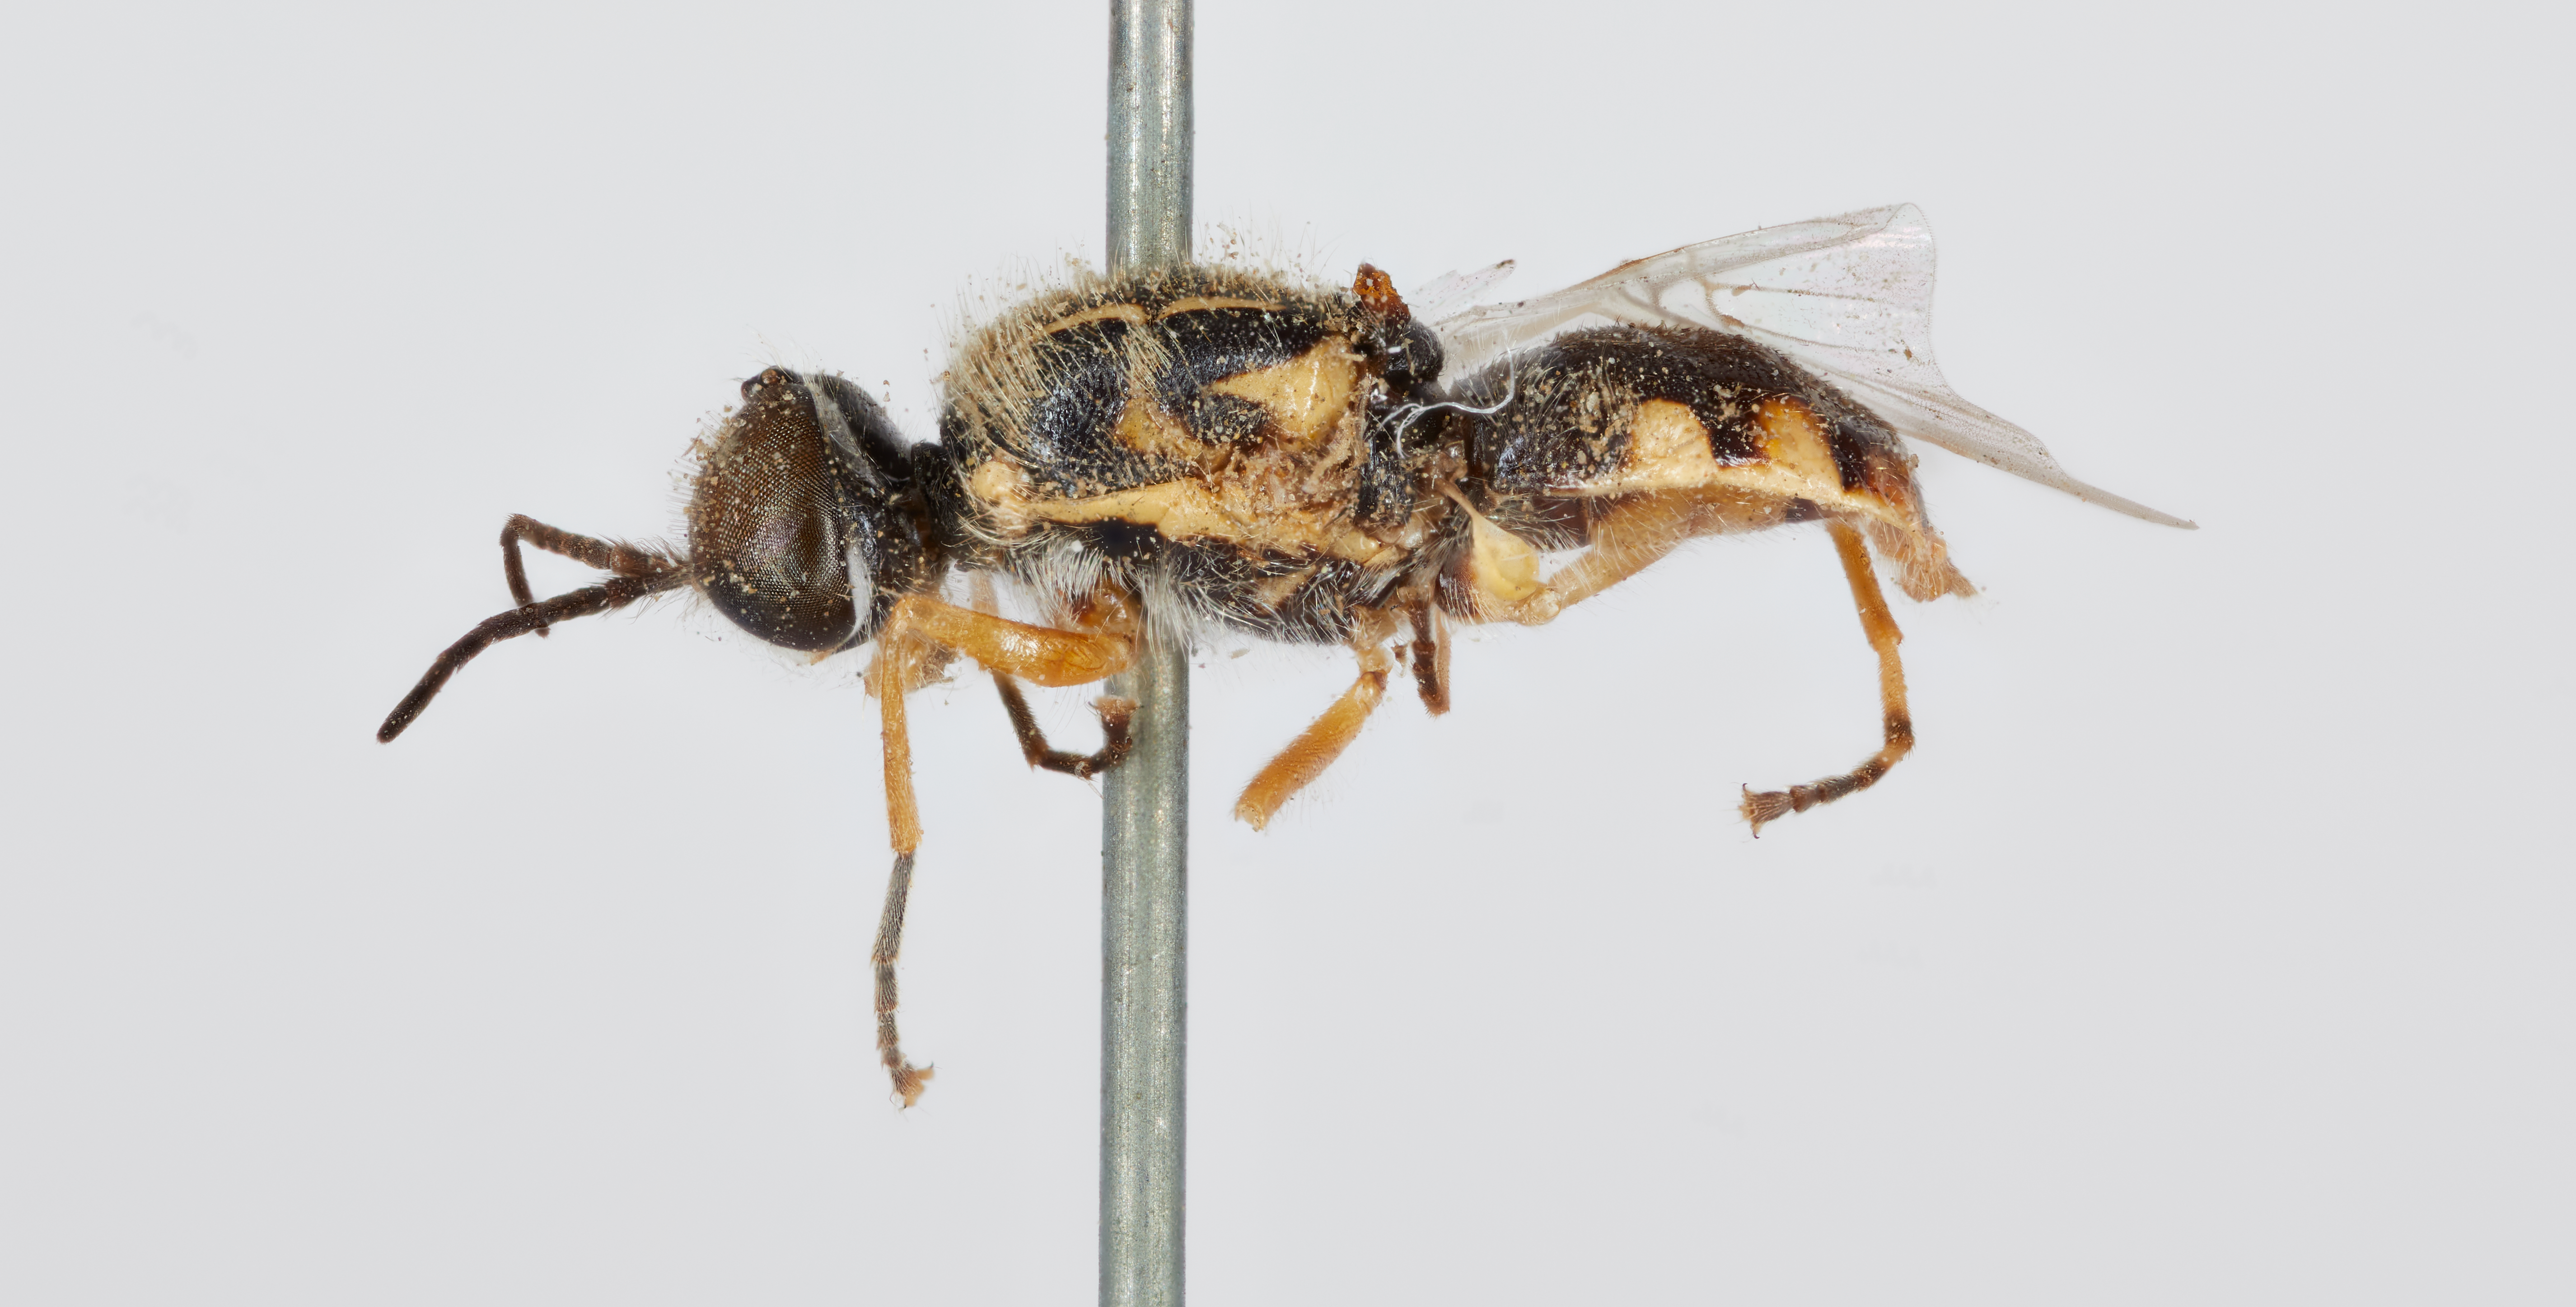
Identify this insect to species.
Euparyphus lagunae
